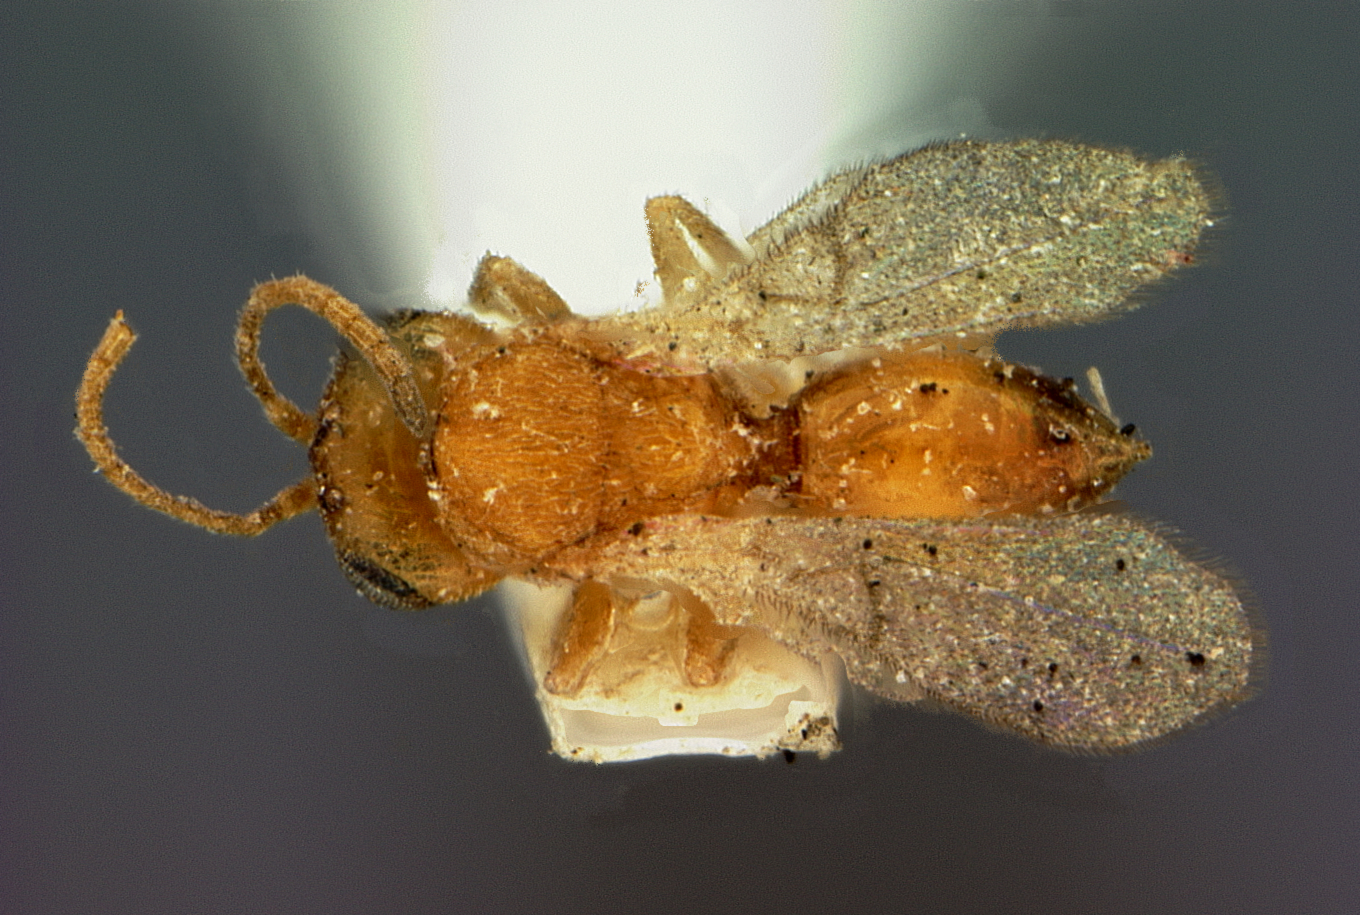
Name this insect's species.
Synergus agrifoliae
